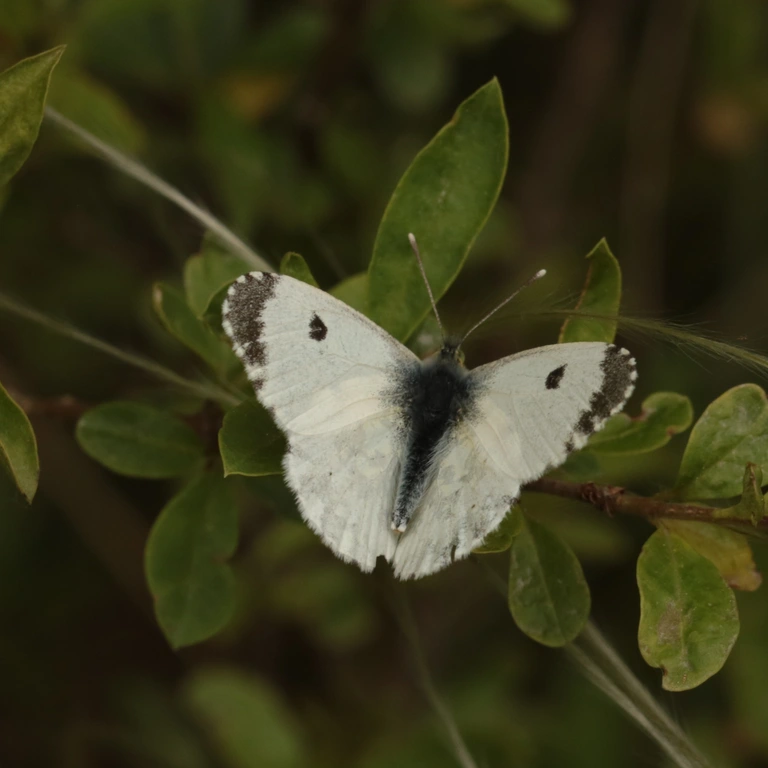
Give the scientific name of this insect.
Anthocharis cardamines
